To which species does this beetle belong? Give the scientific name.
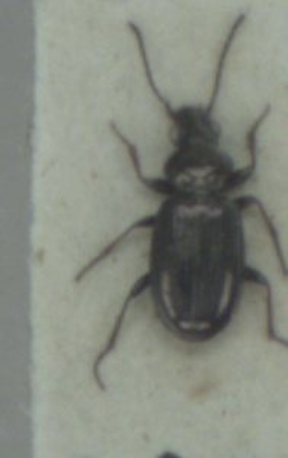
Bembidion properans
